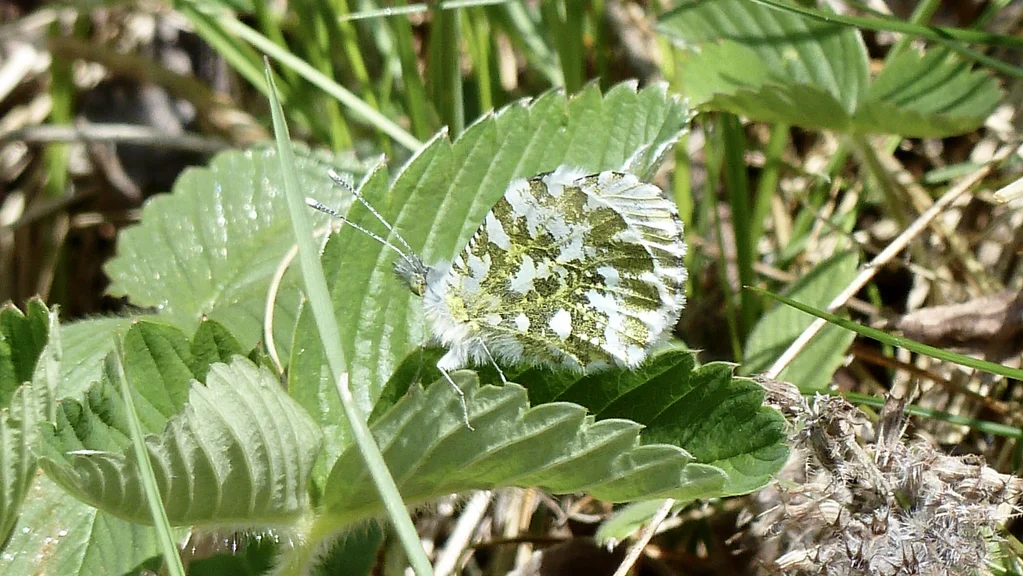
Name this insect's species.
Anthocharis cardamines
